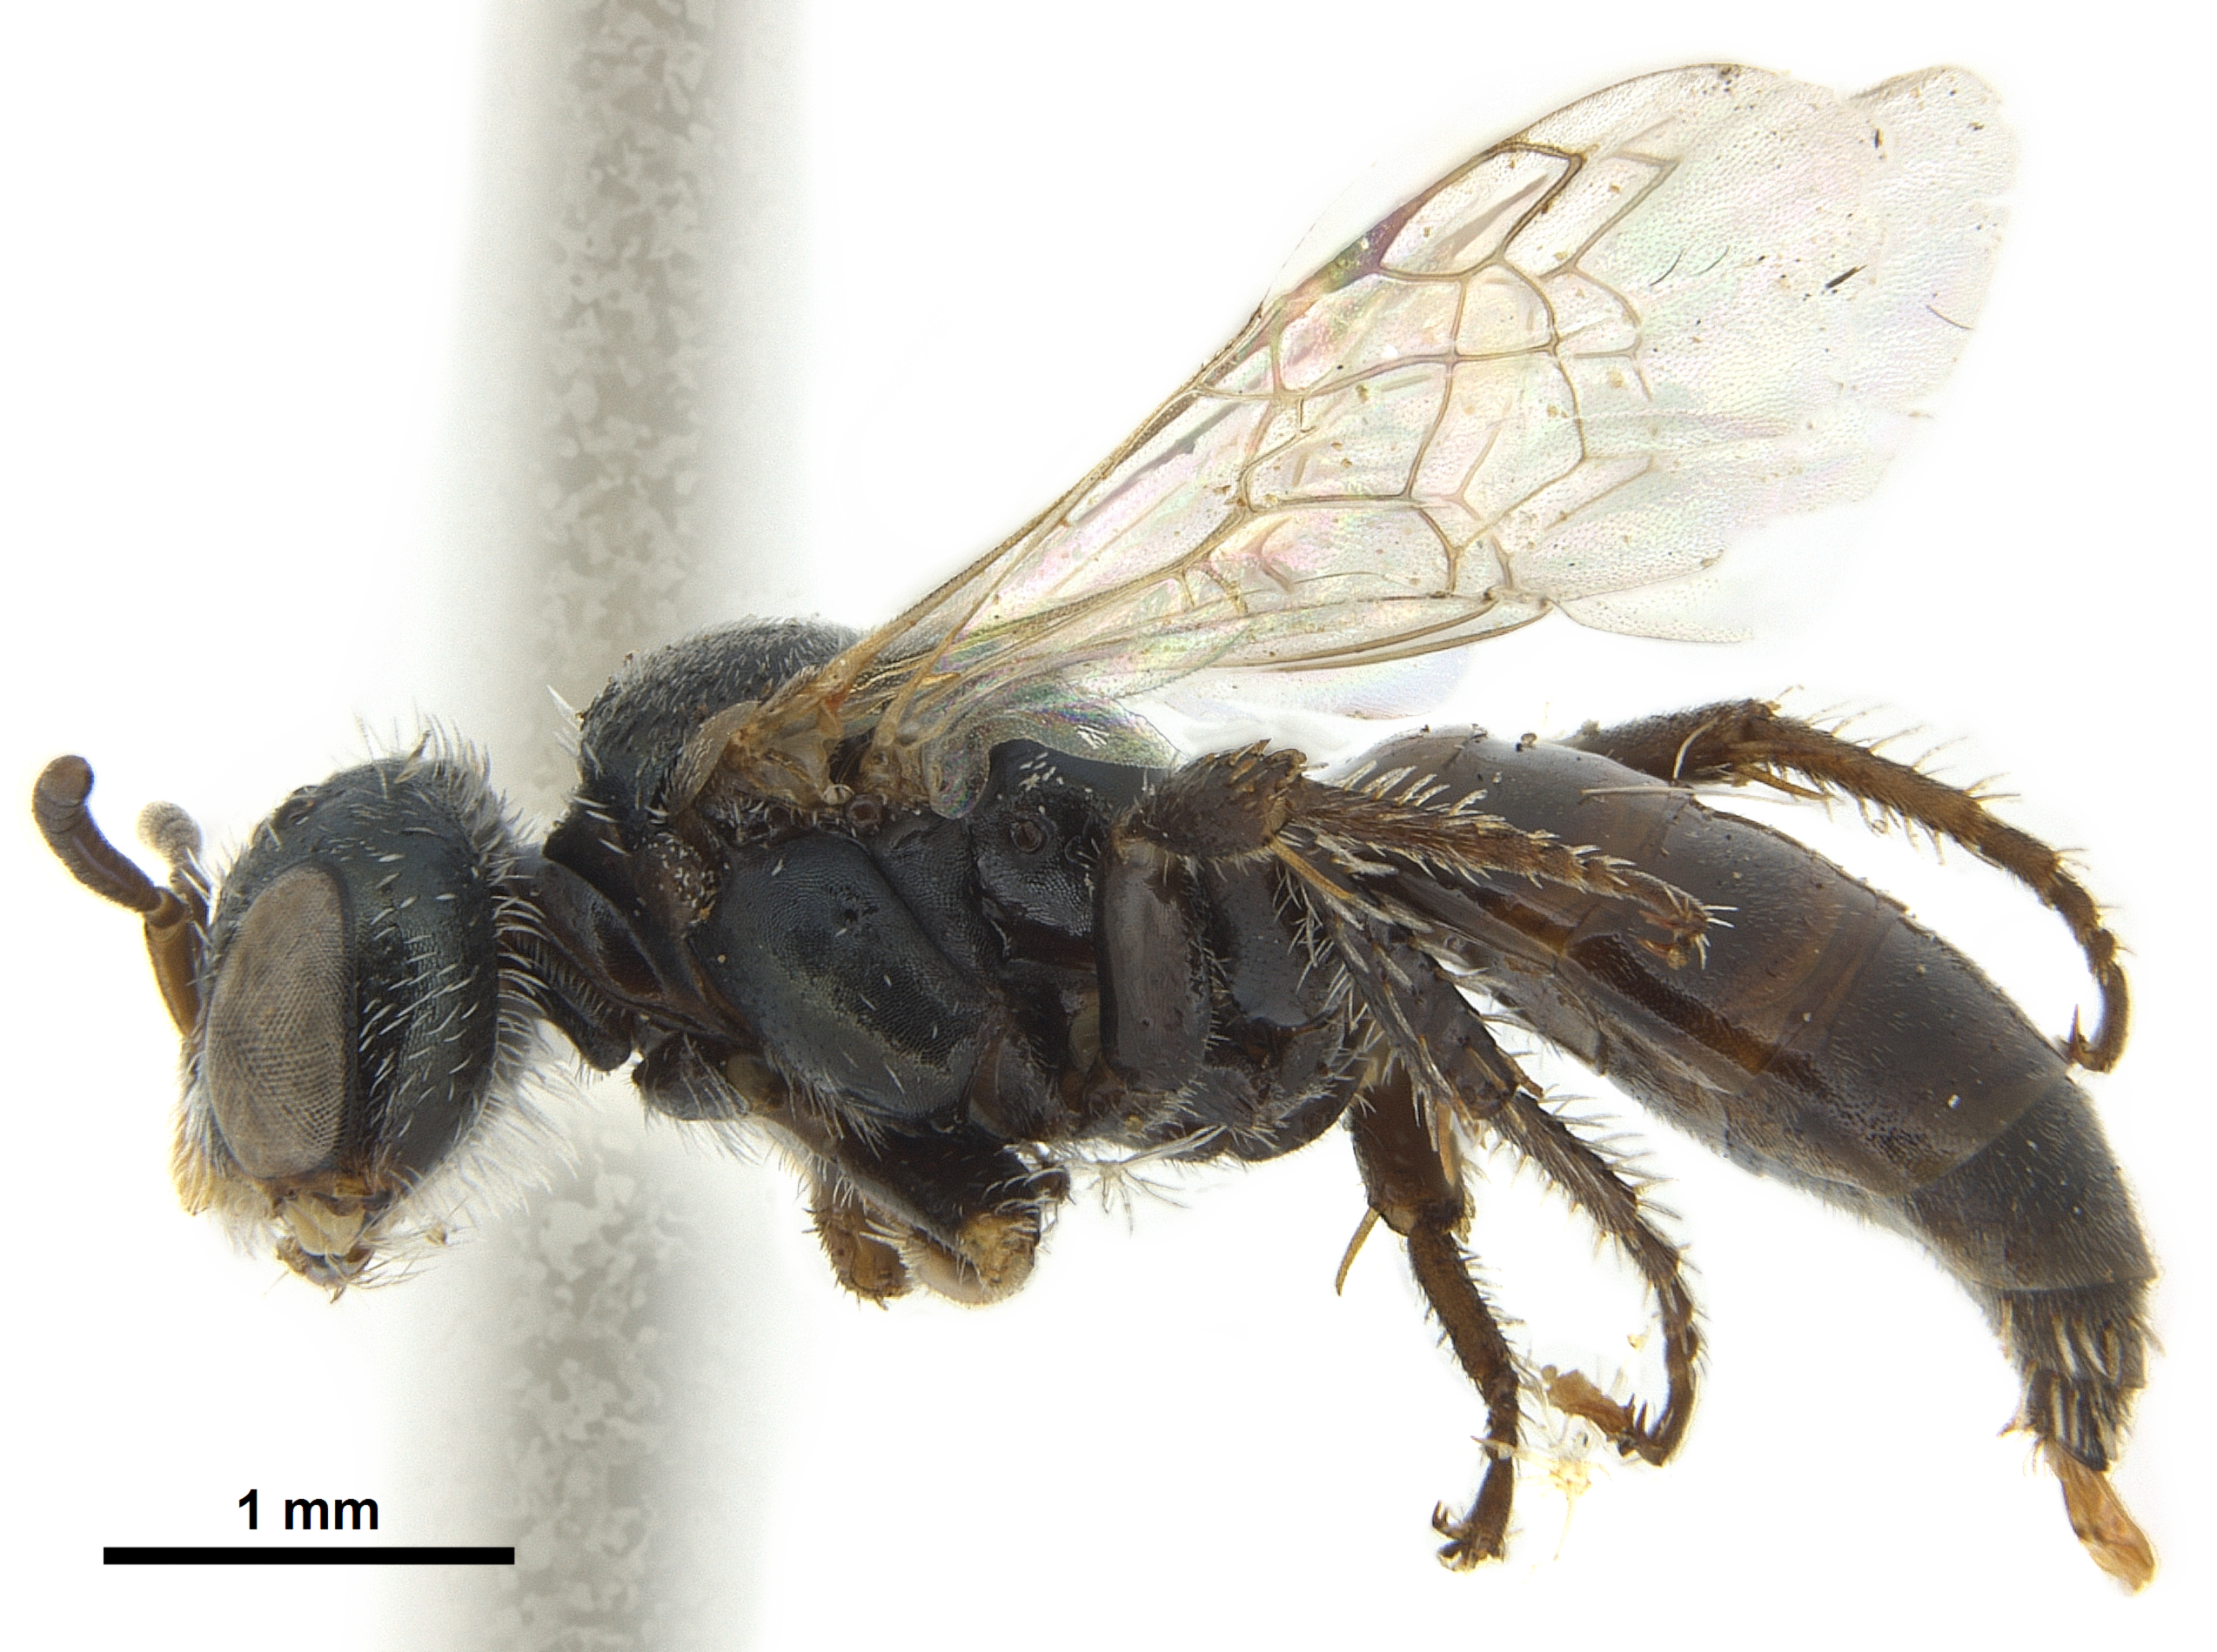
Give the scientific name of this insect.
Macrotera arcuata
